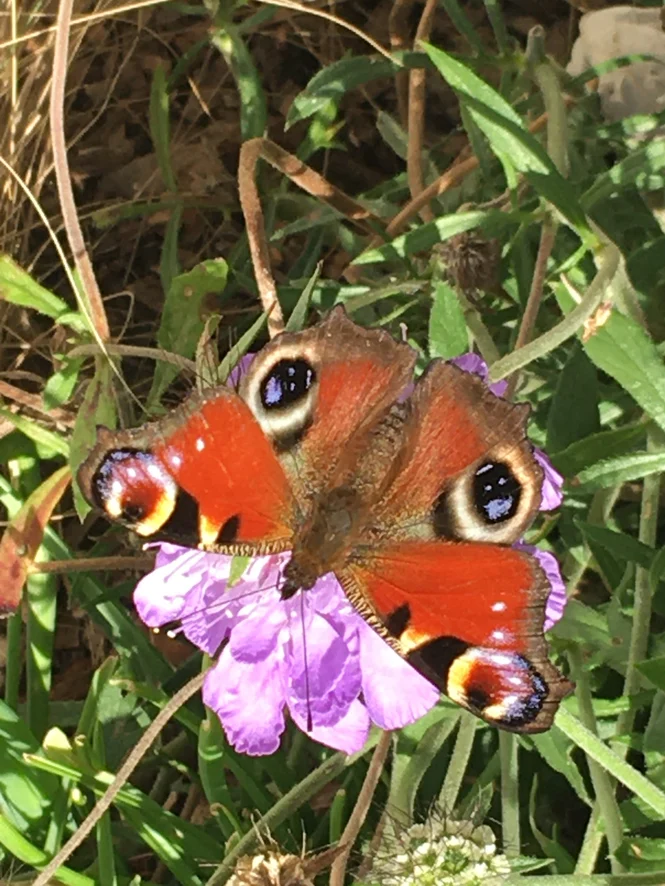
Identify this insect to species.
Aglais io
